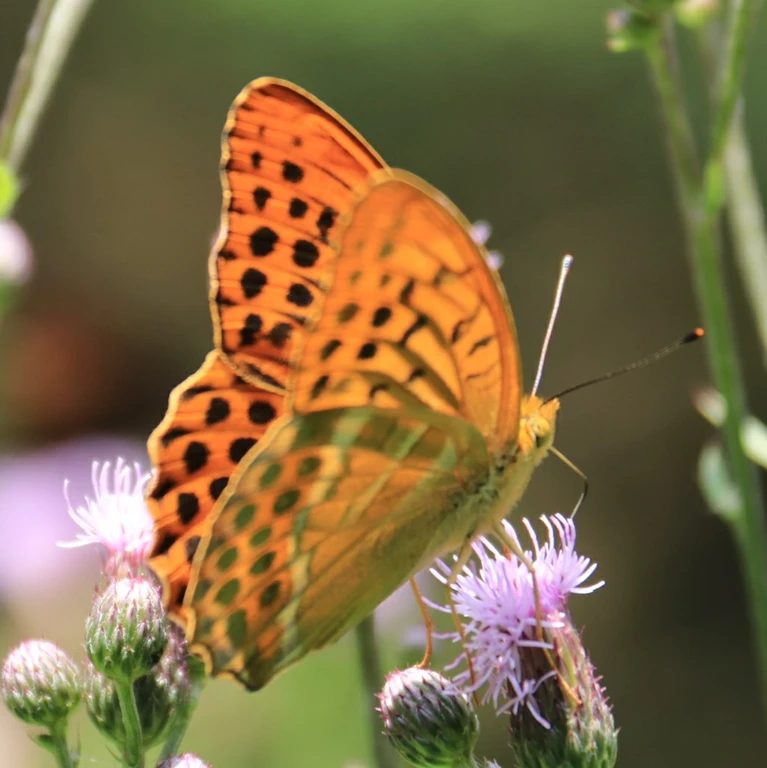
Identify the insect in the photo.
Argynnis paphia
